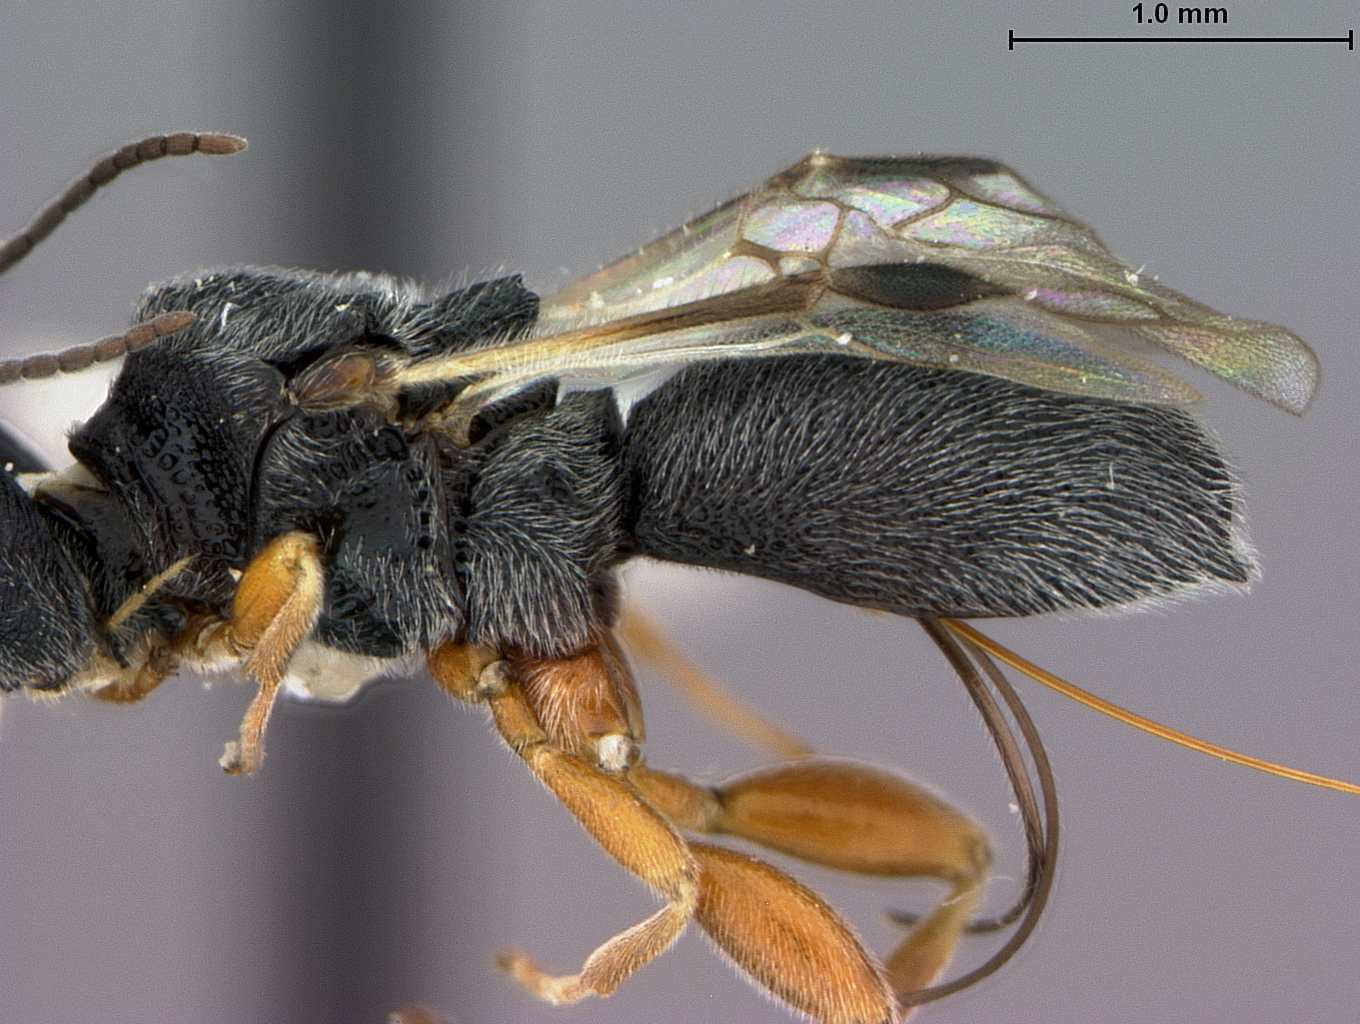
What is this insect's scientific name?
Urosigalphus ignotus
